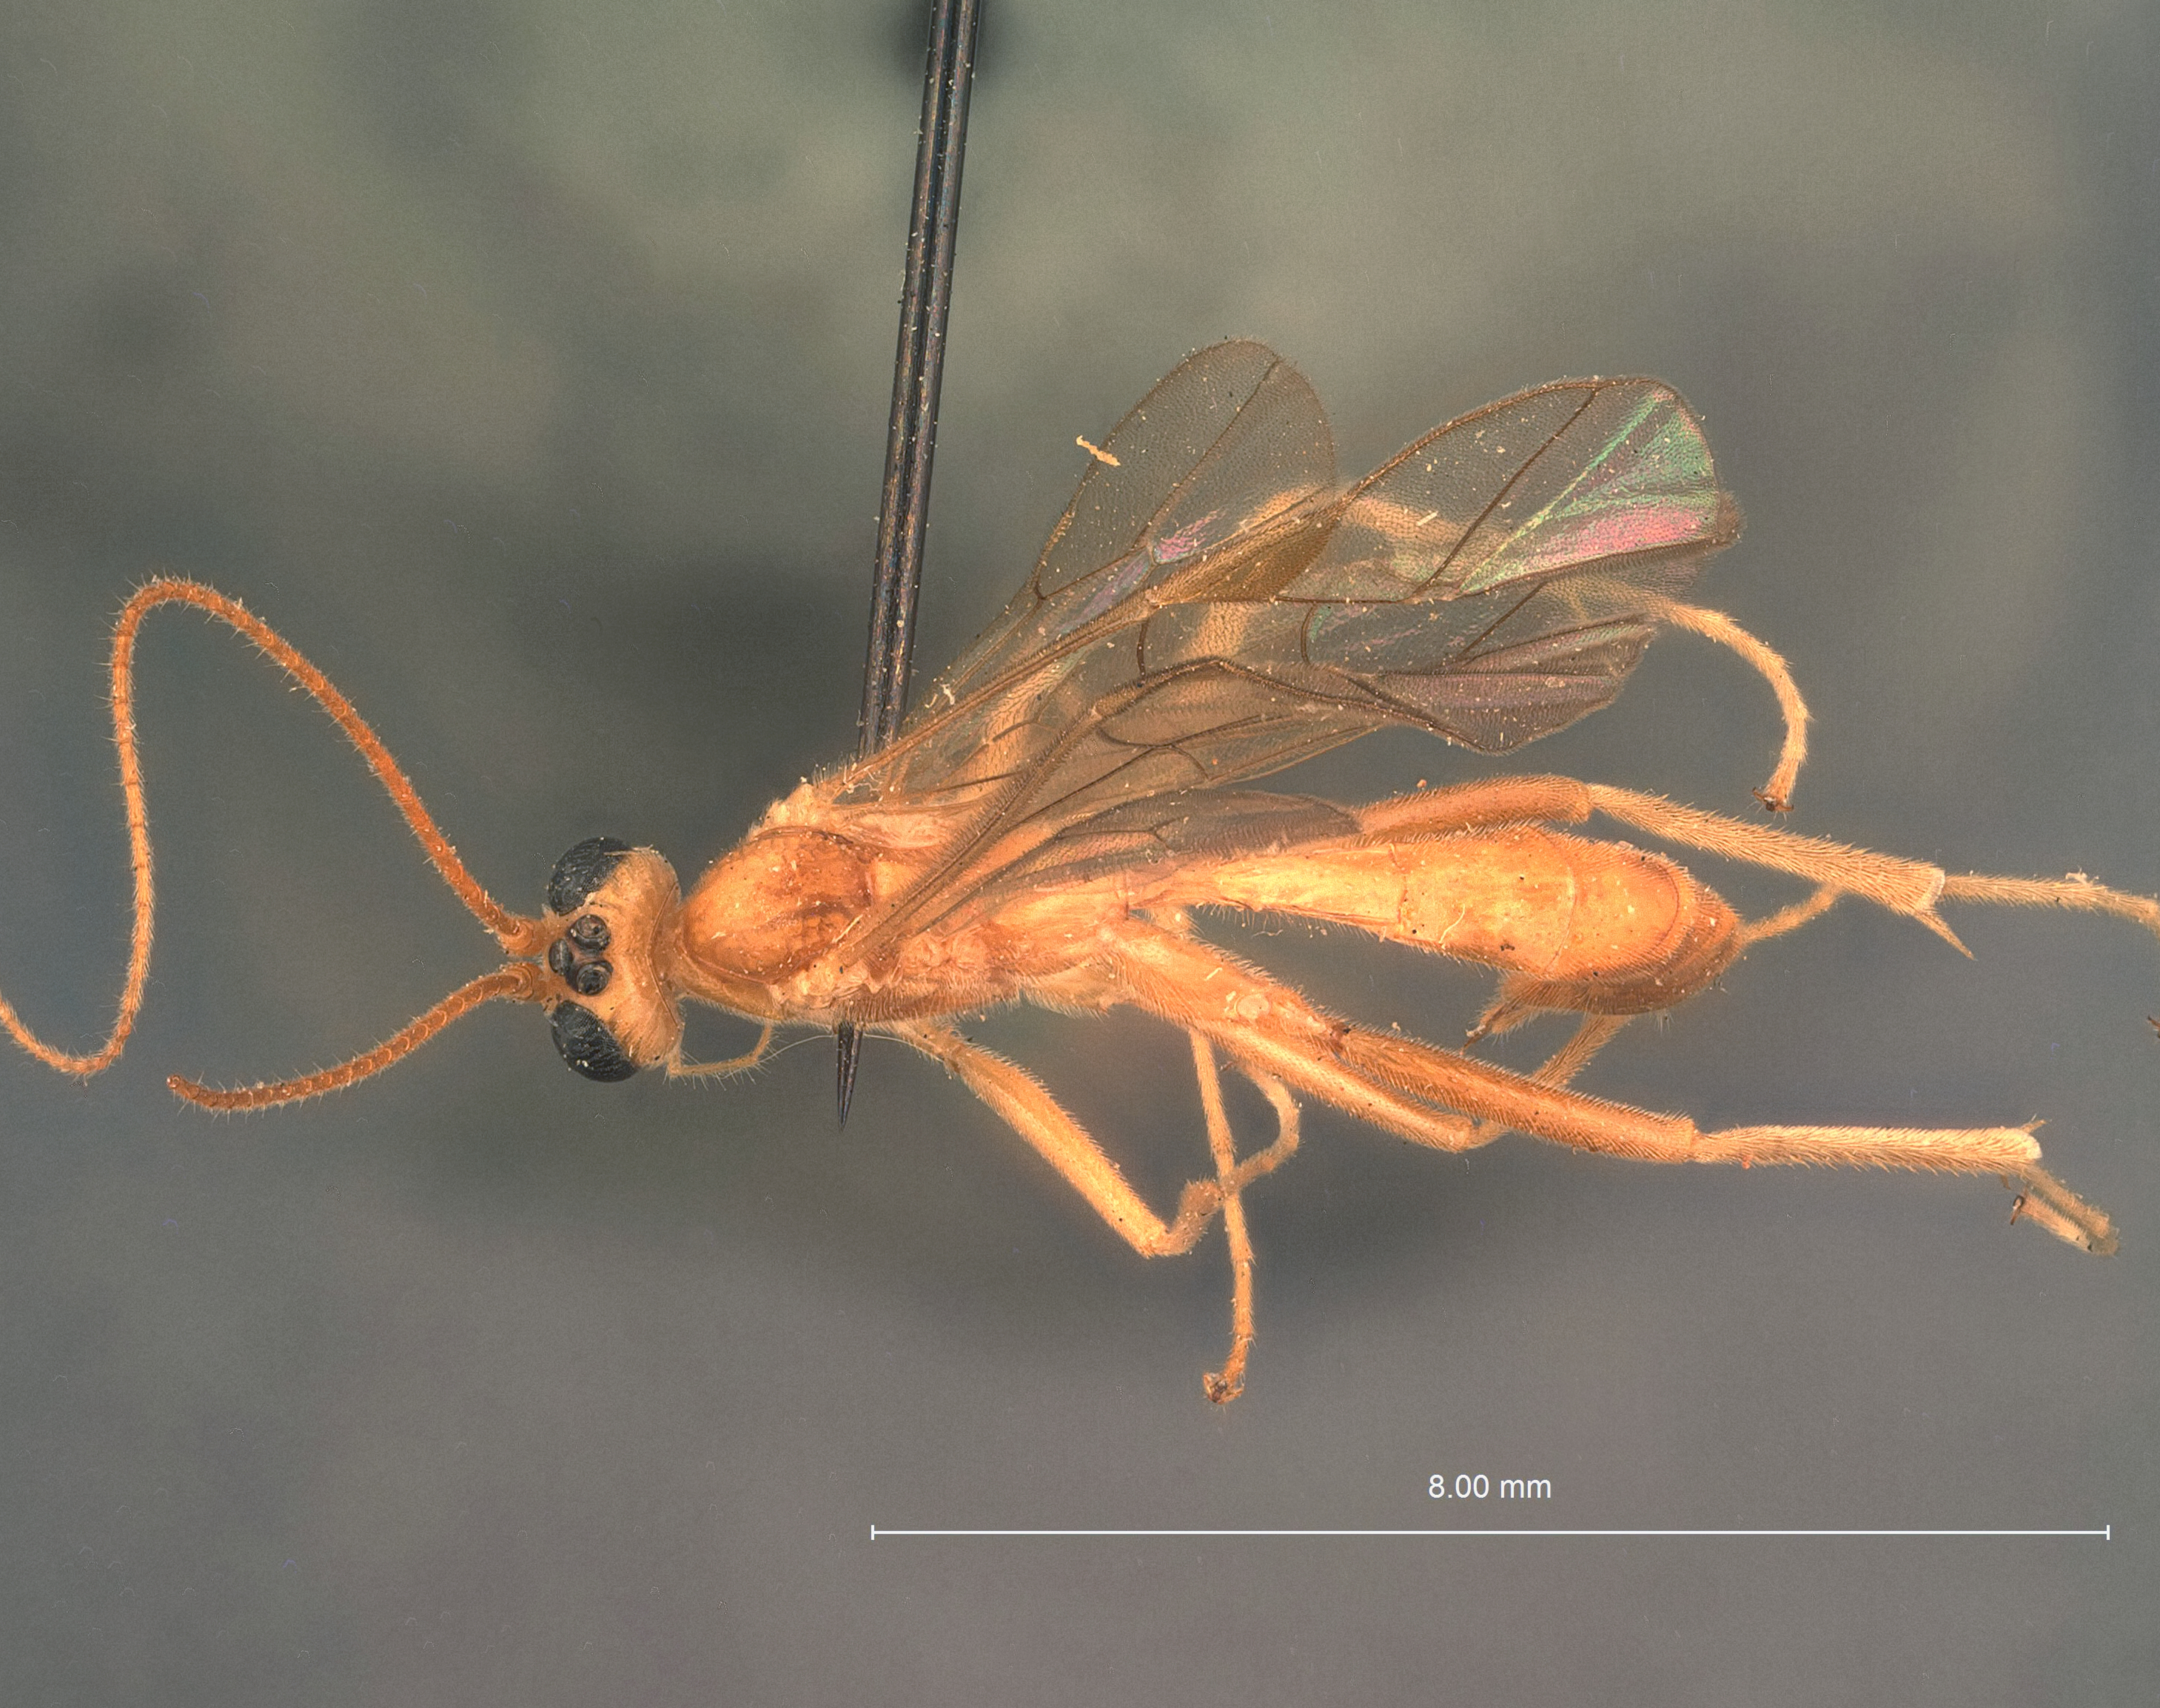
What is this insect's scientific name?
Absyrtus arealis
